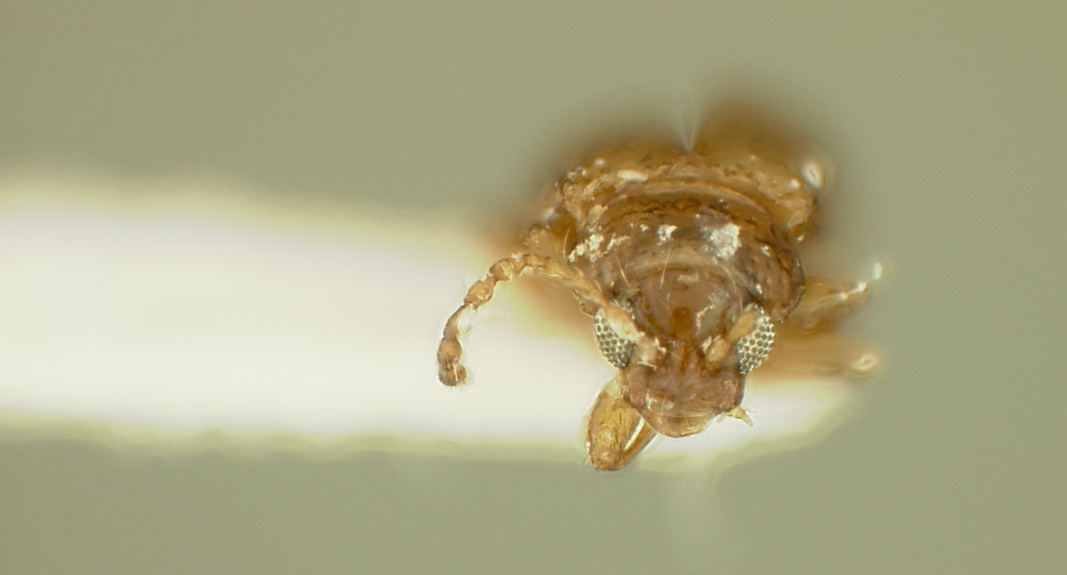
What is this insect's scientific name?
Orthaltica rangoonensis
